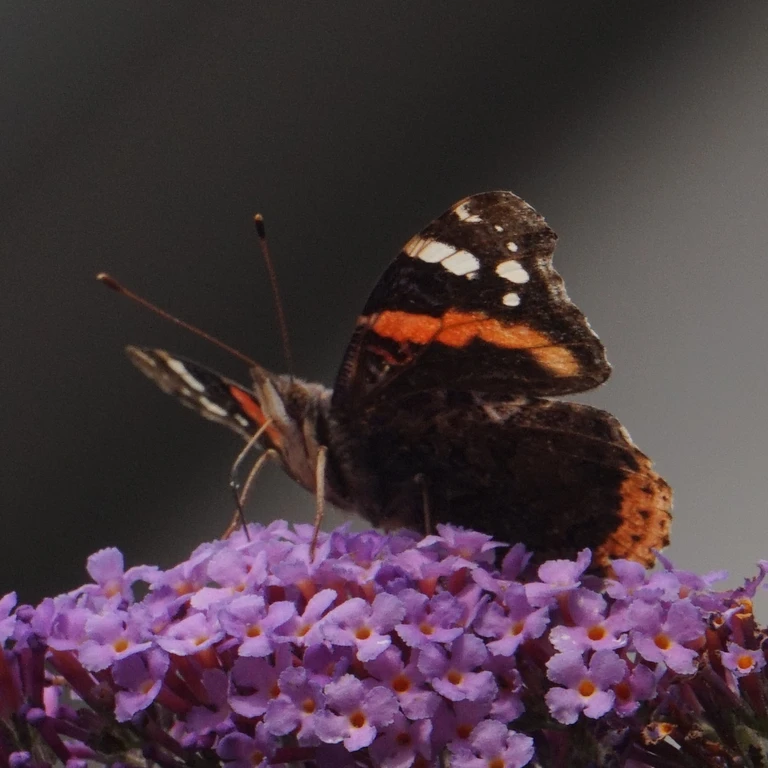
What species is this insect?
Vanessa atalanta
